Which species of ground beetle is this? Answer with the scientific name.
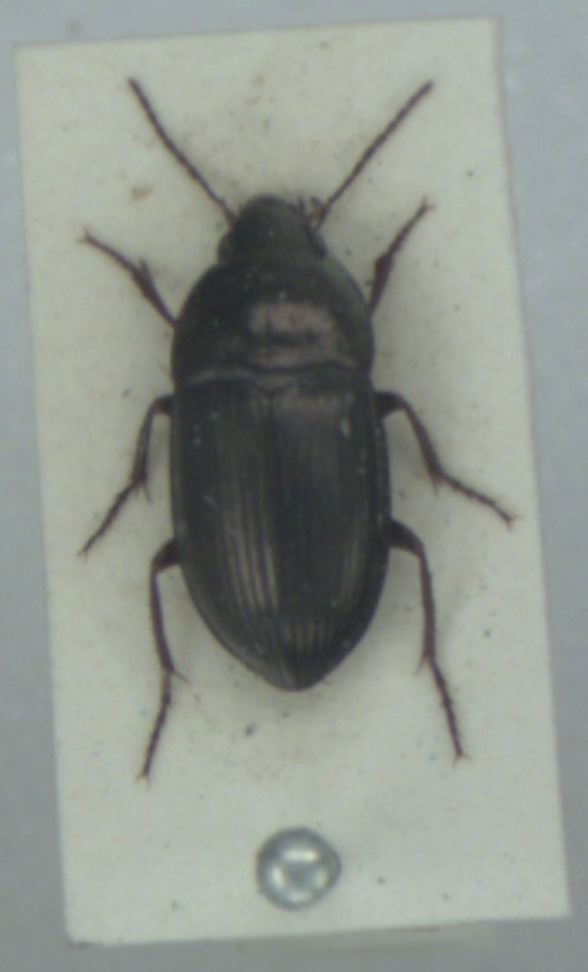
Amara lunicollis
